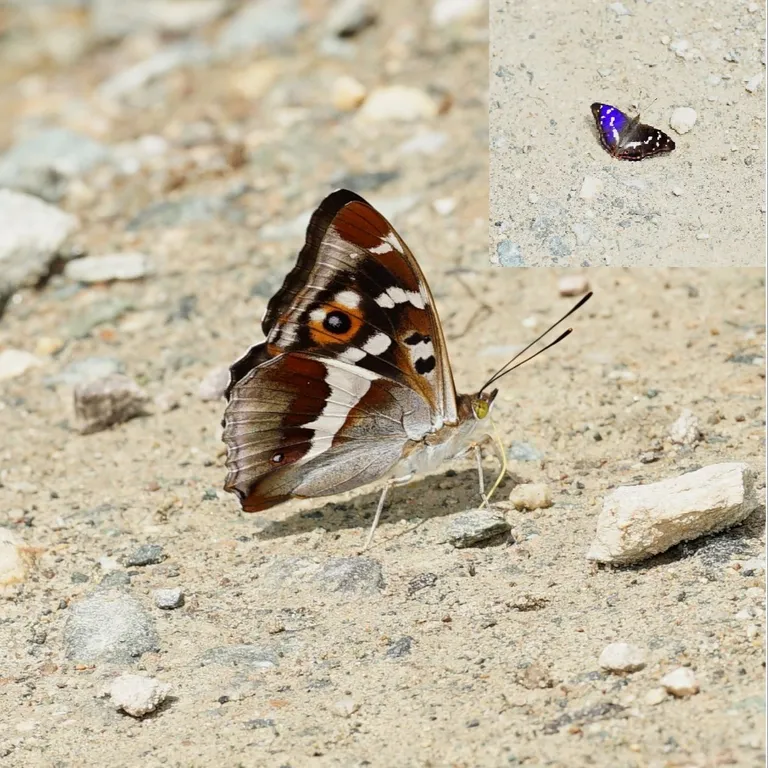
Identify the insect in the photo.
Apatura iris
